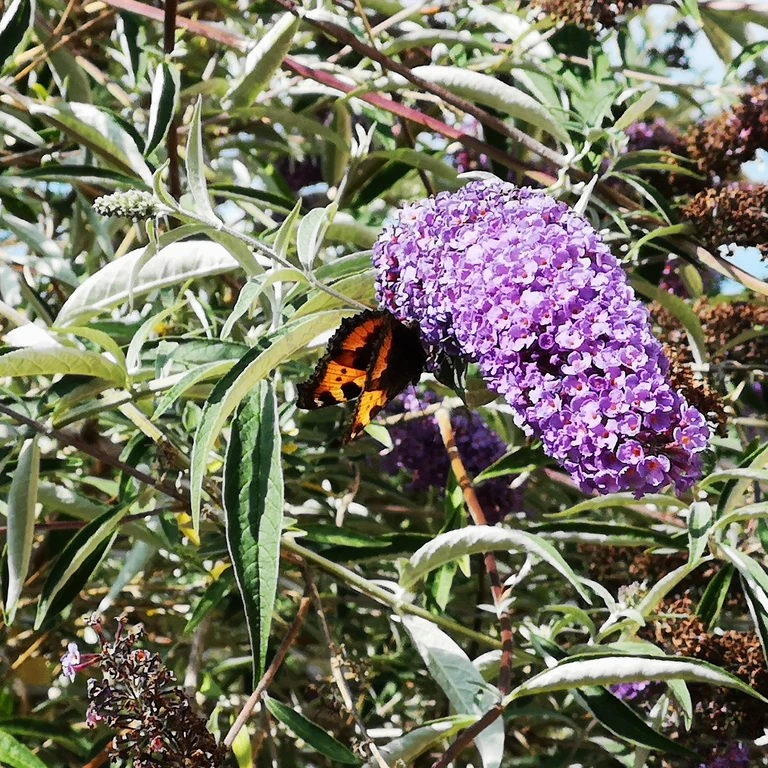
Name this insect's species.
Aglais urticae
